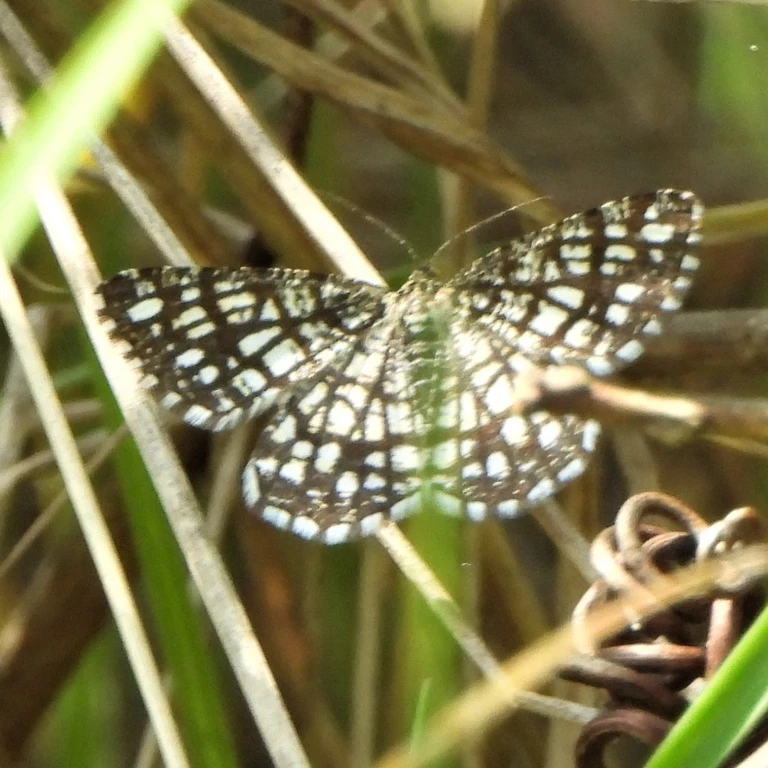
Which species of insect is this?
Chiasmia clathrata
